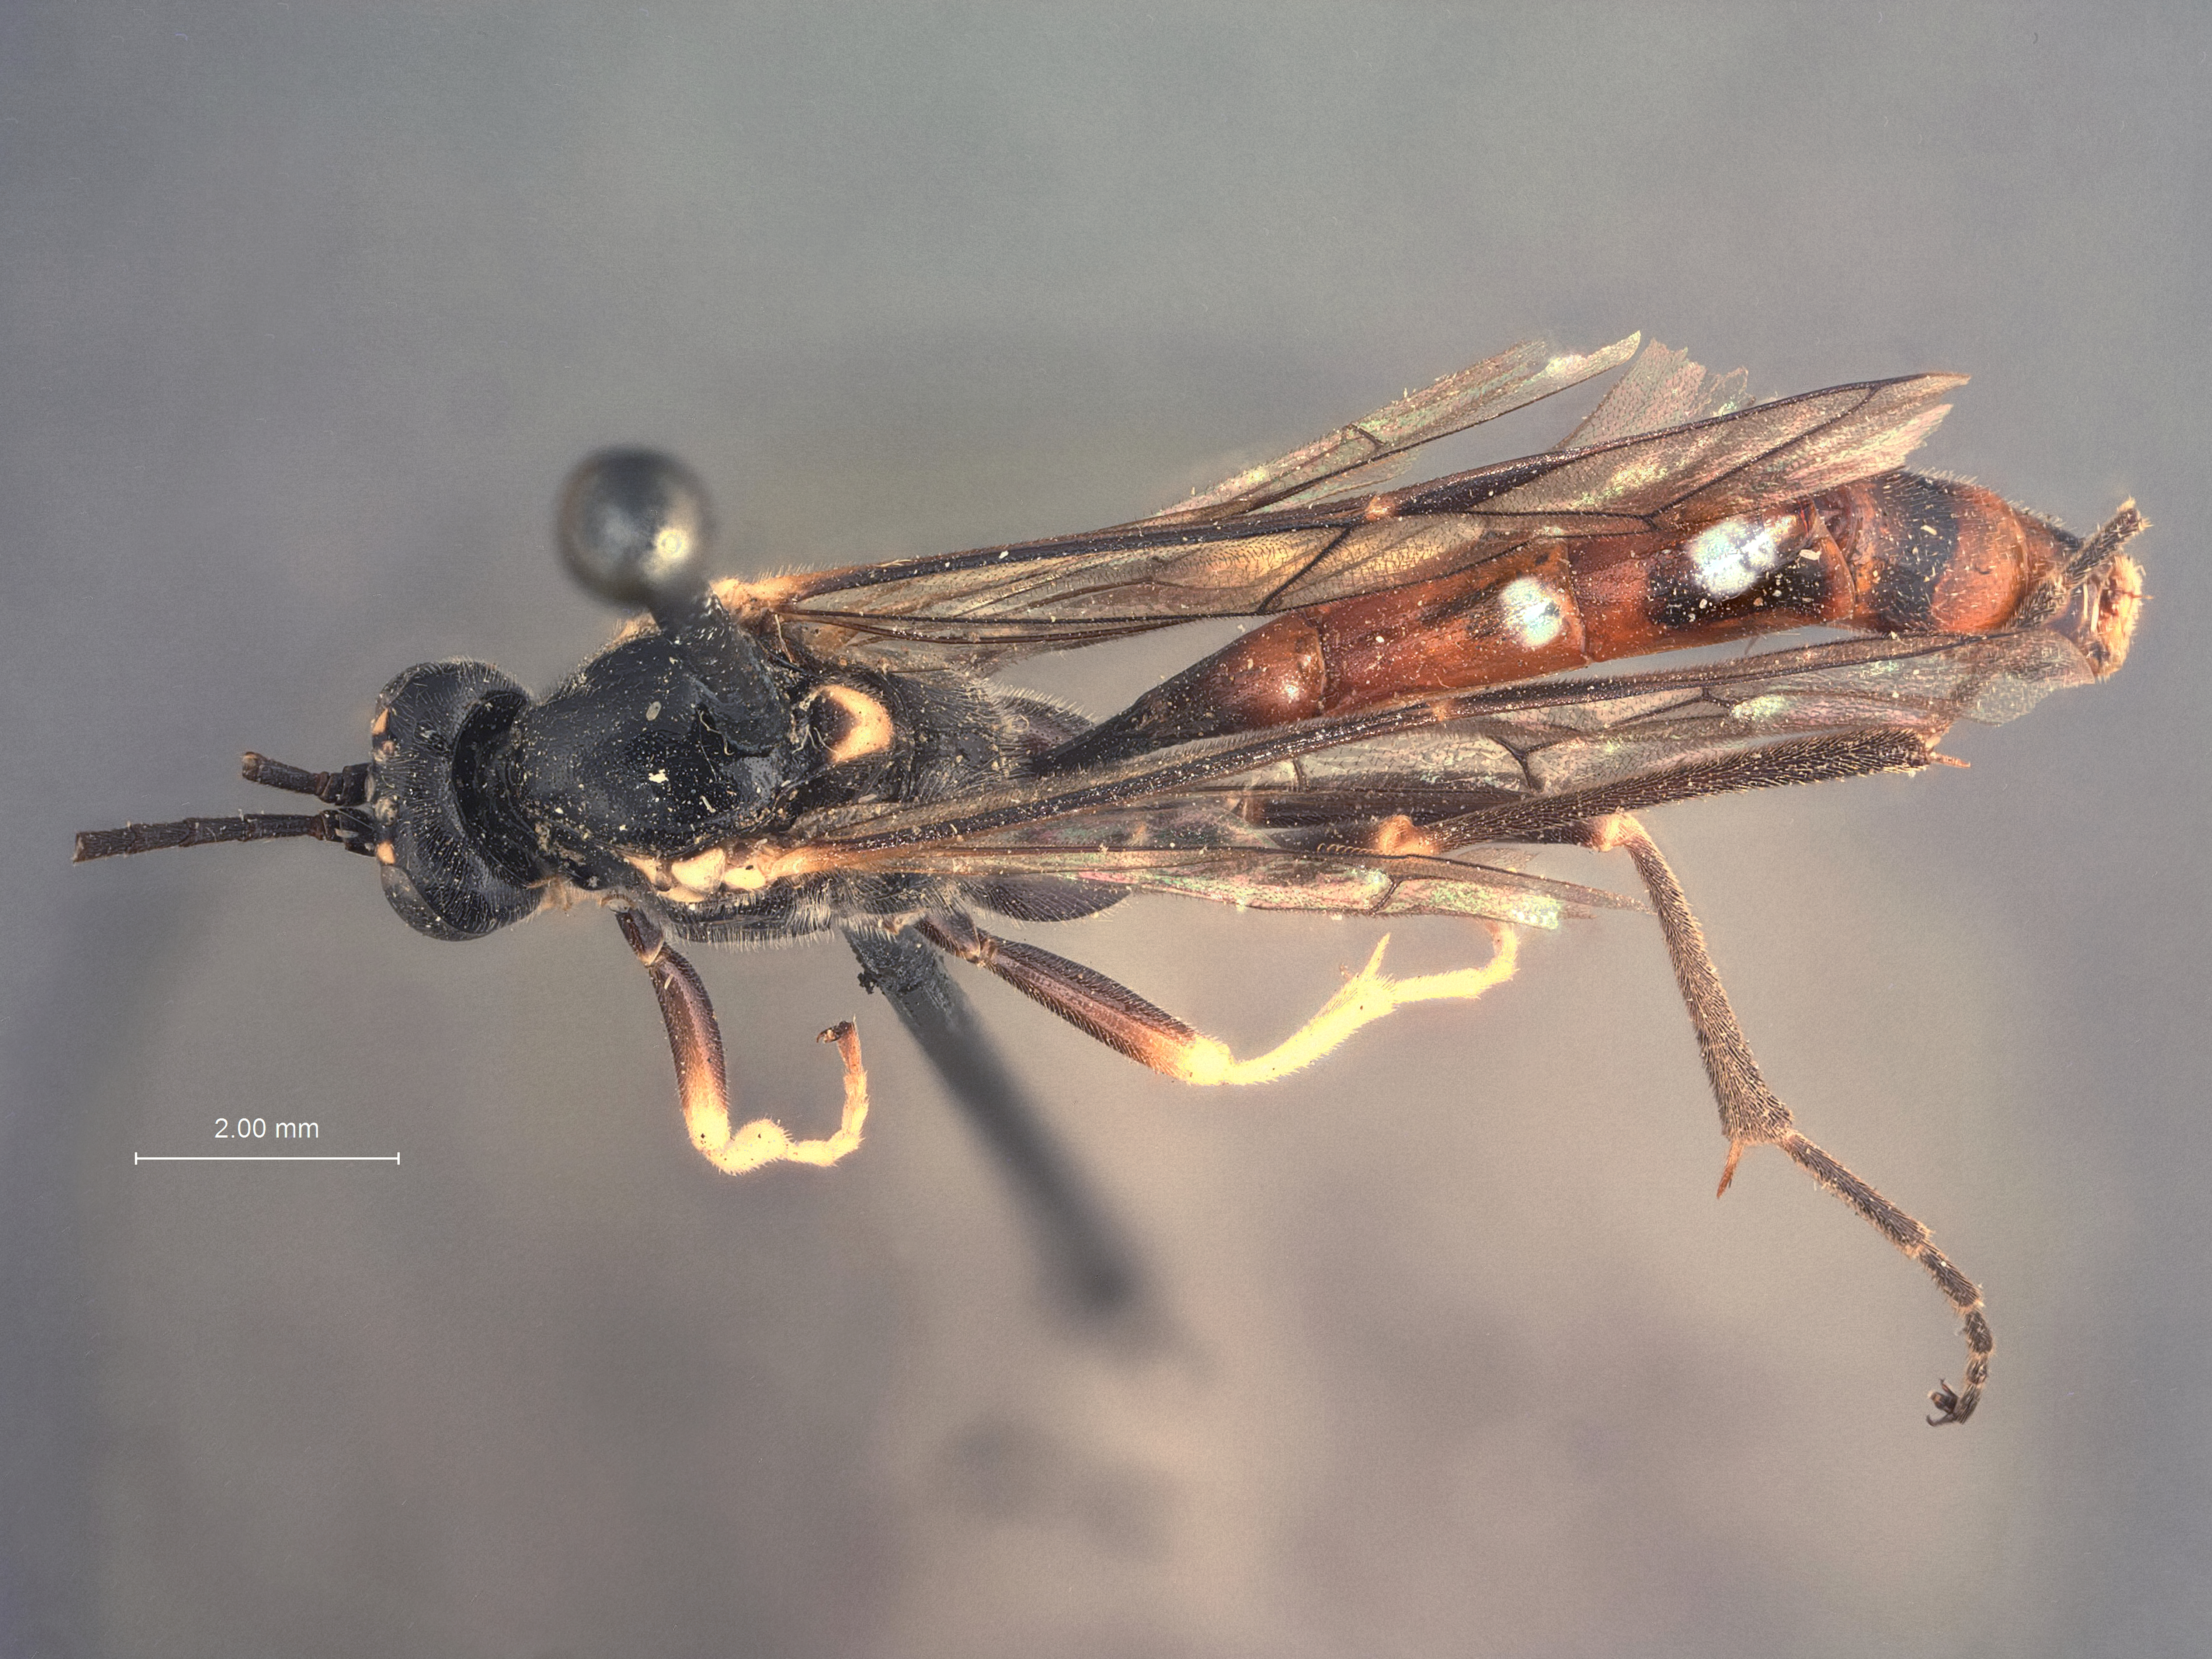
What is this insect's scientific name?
Homaspis nigripes
